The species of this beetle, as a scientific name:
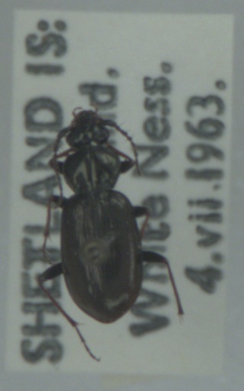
Loricera pilicornis
